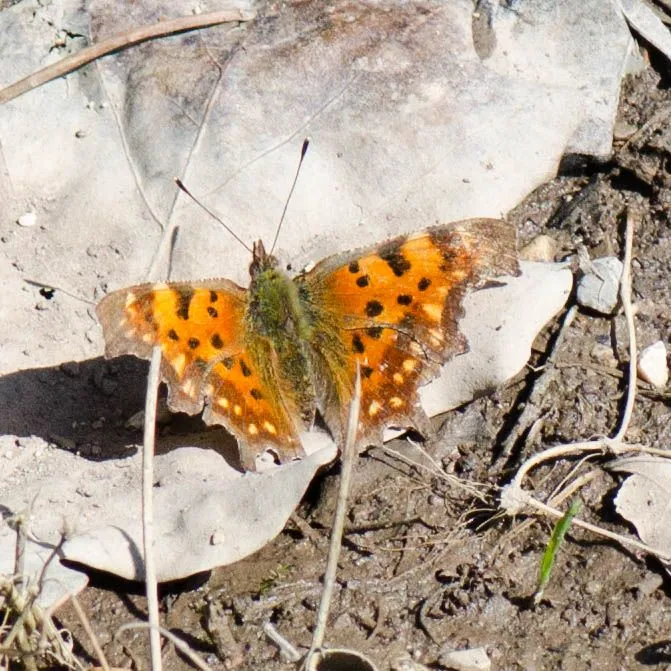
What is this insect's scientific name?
Polygonia c-album
